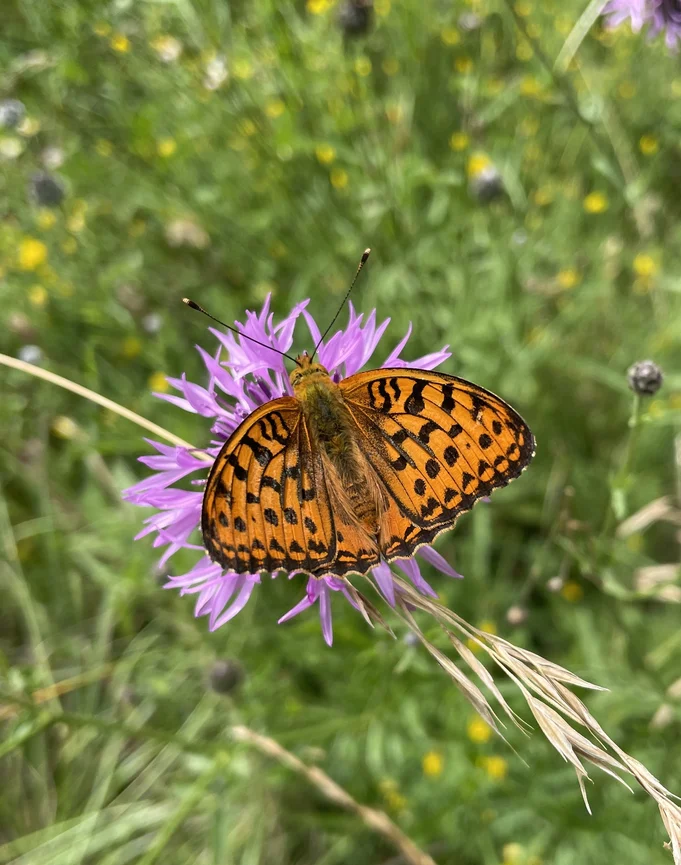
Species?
Fabriciana adippe
